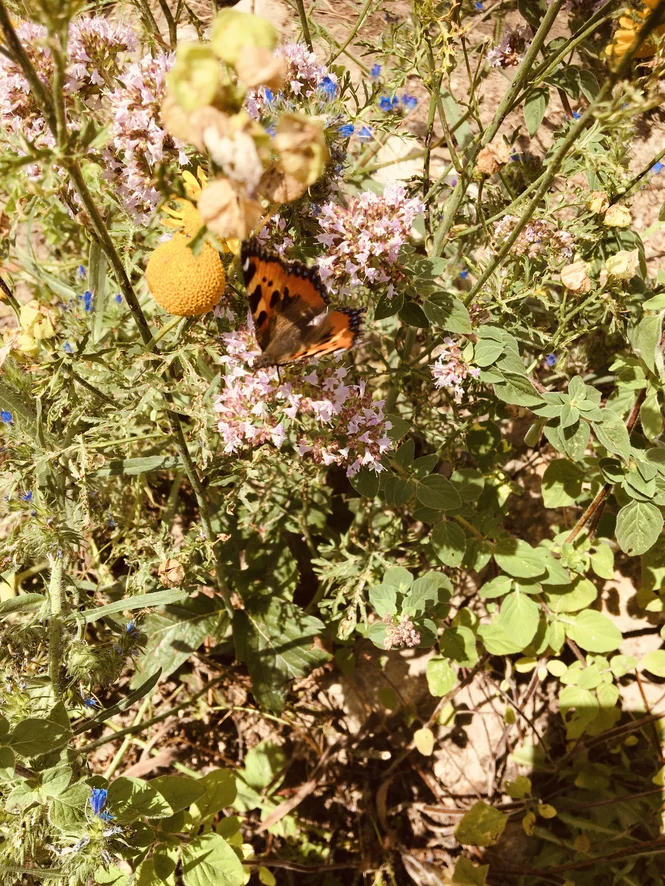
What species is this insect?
Aglais urticae
